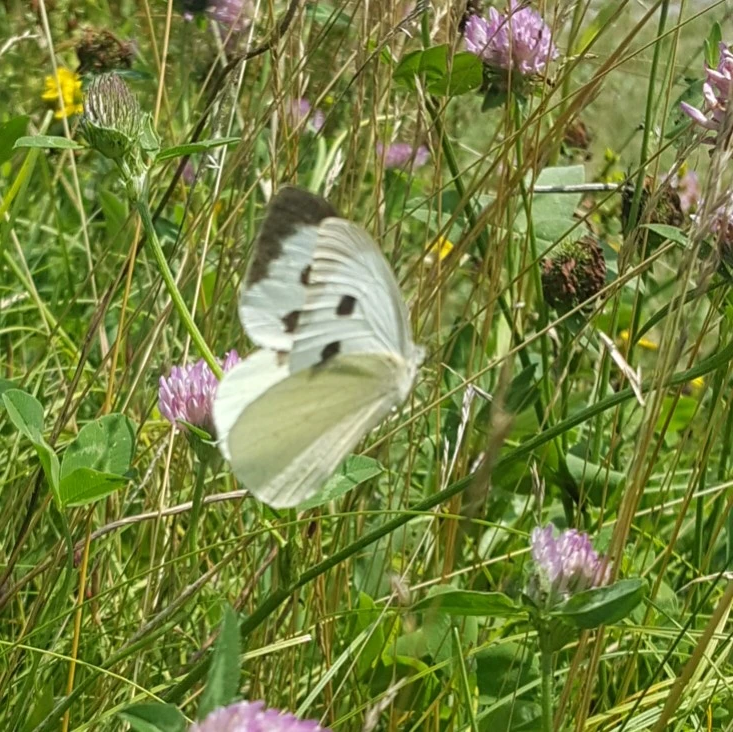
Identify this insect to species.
Pieris brassicae
